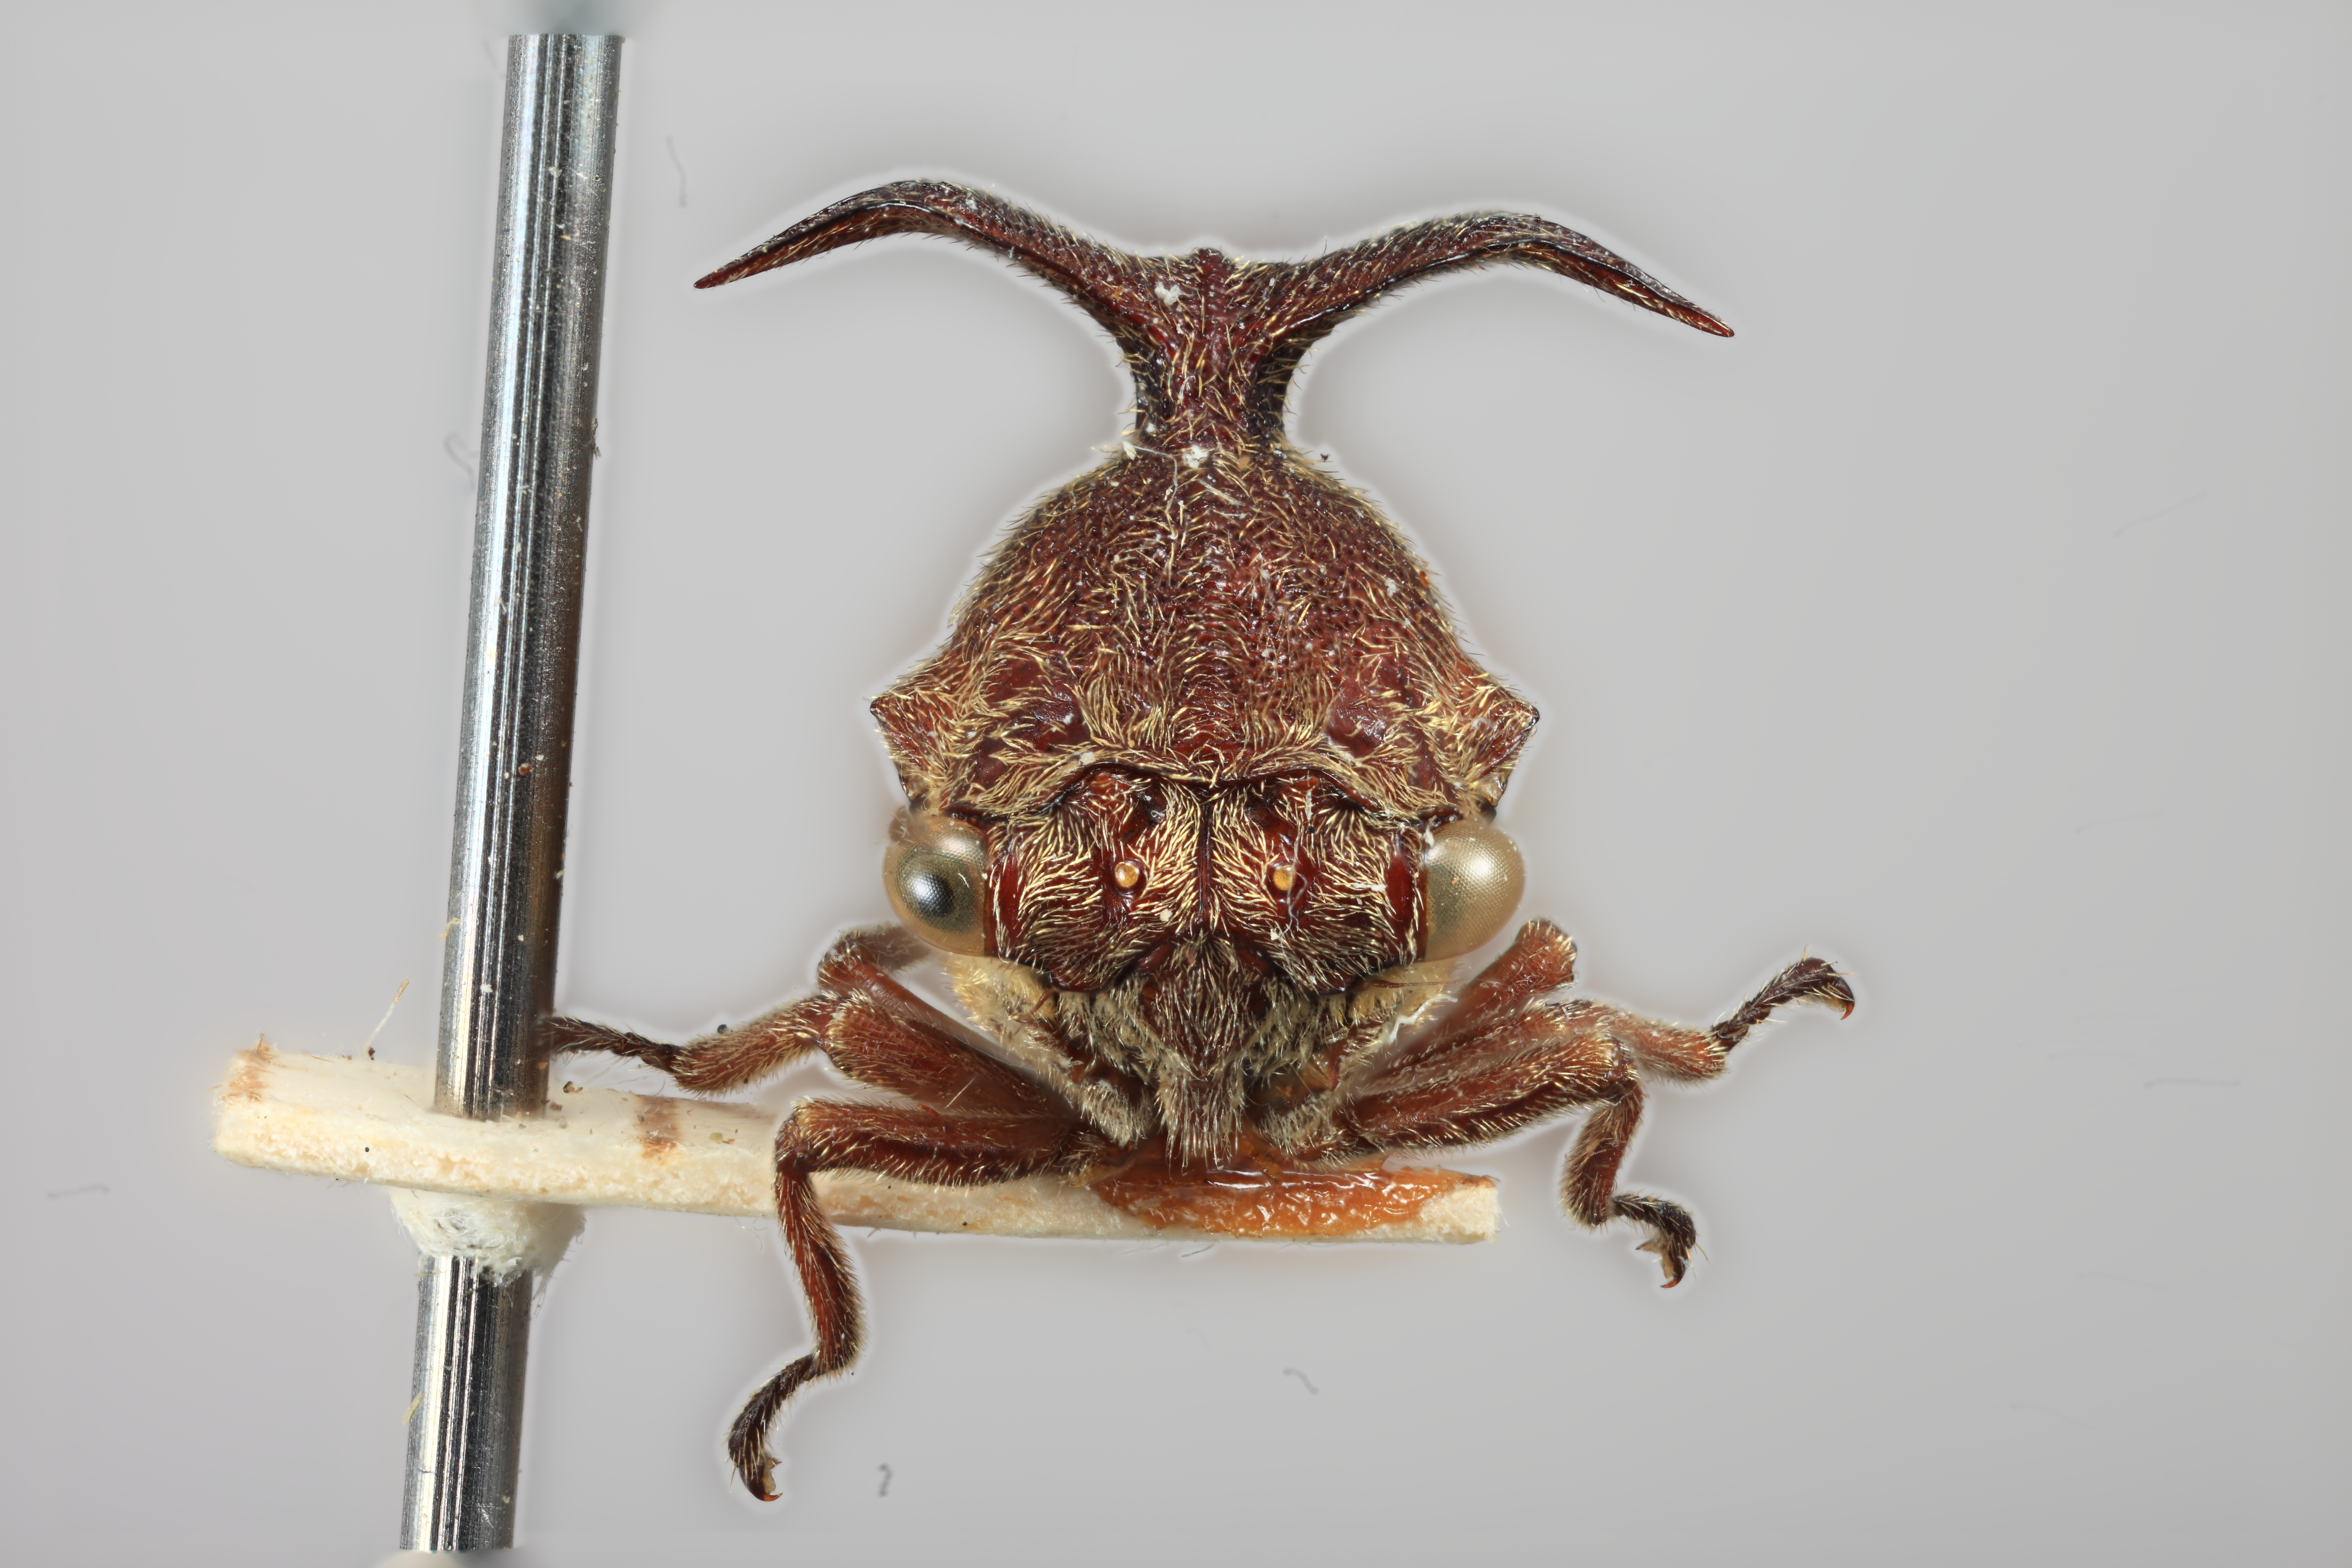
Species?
Elaphiceps javanensis
